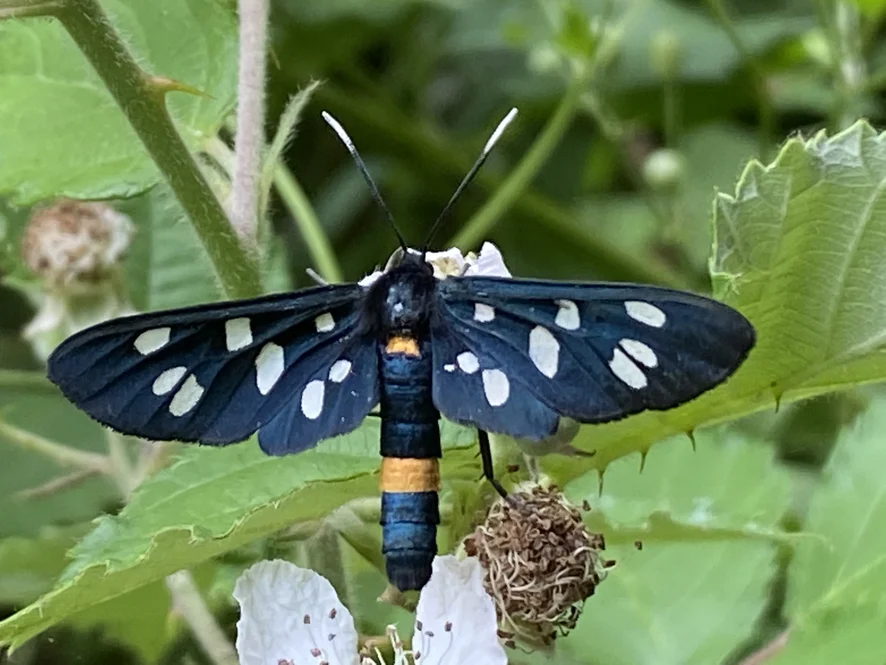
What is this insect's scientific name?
Amata phegea
